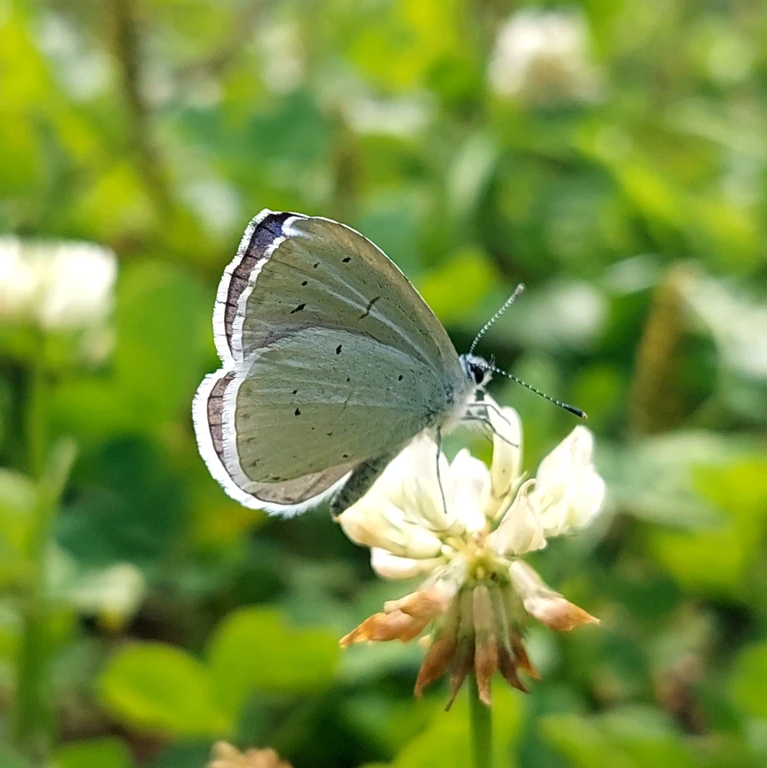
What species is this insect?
Celastrina argiolus
